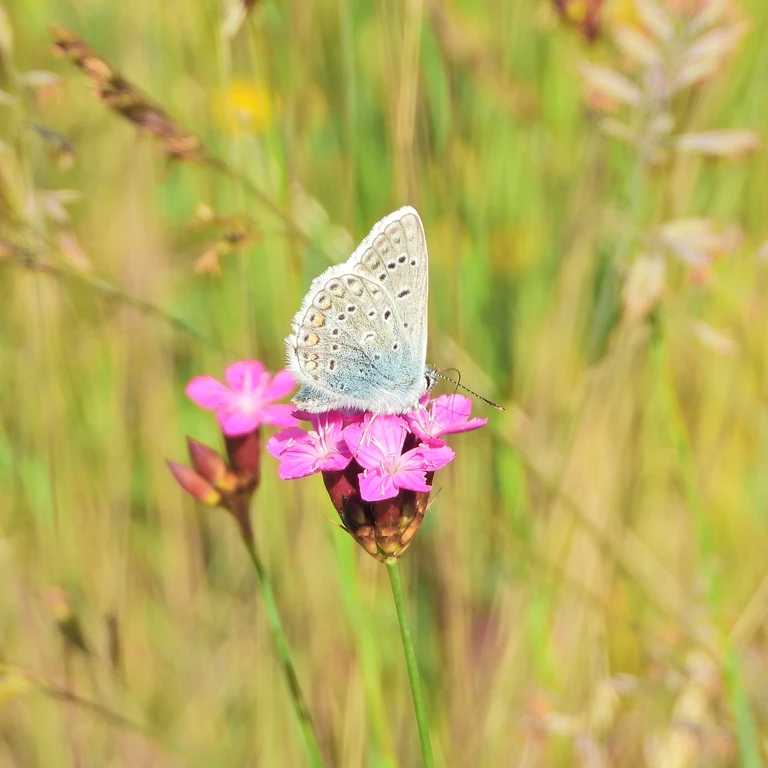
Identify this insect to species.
Polyommatus icarus
